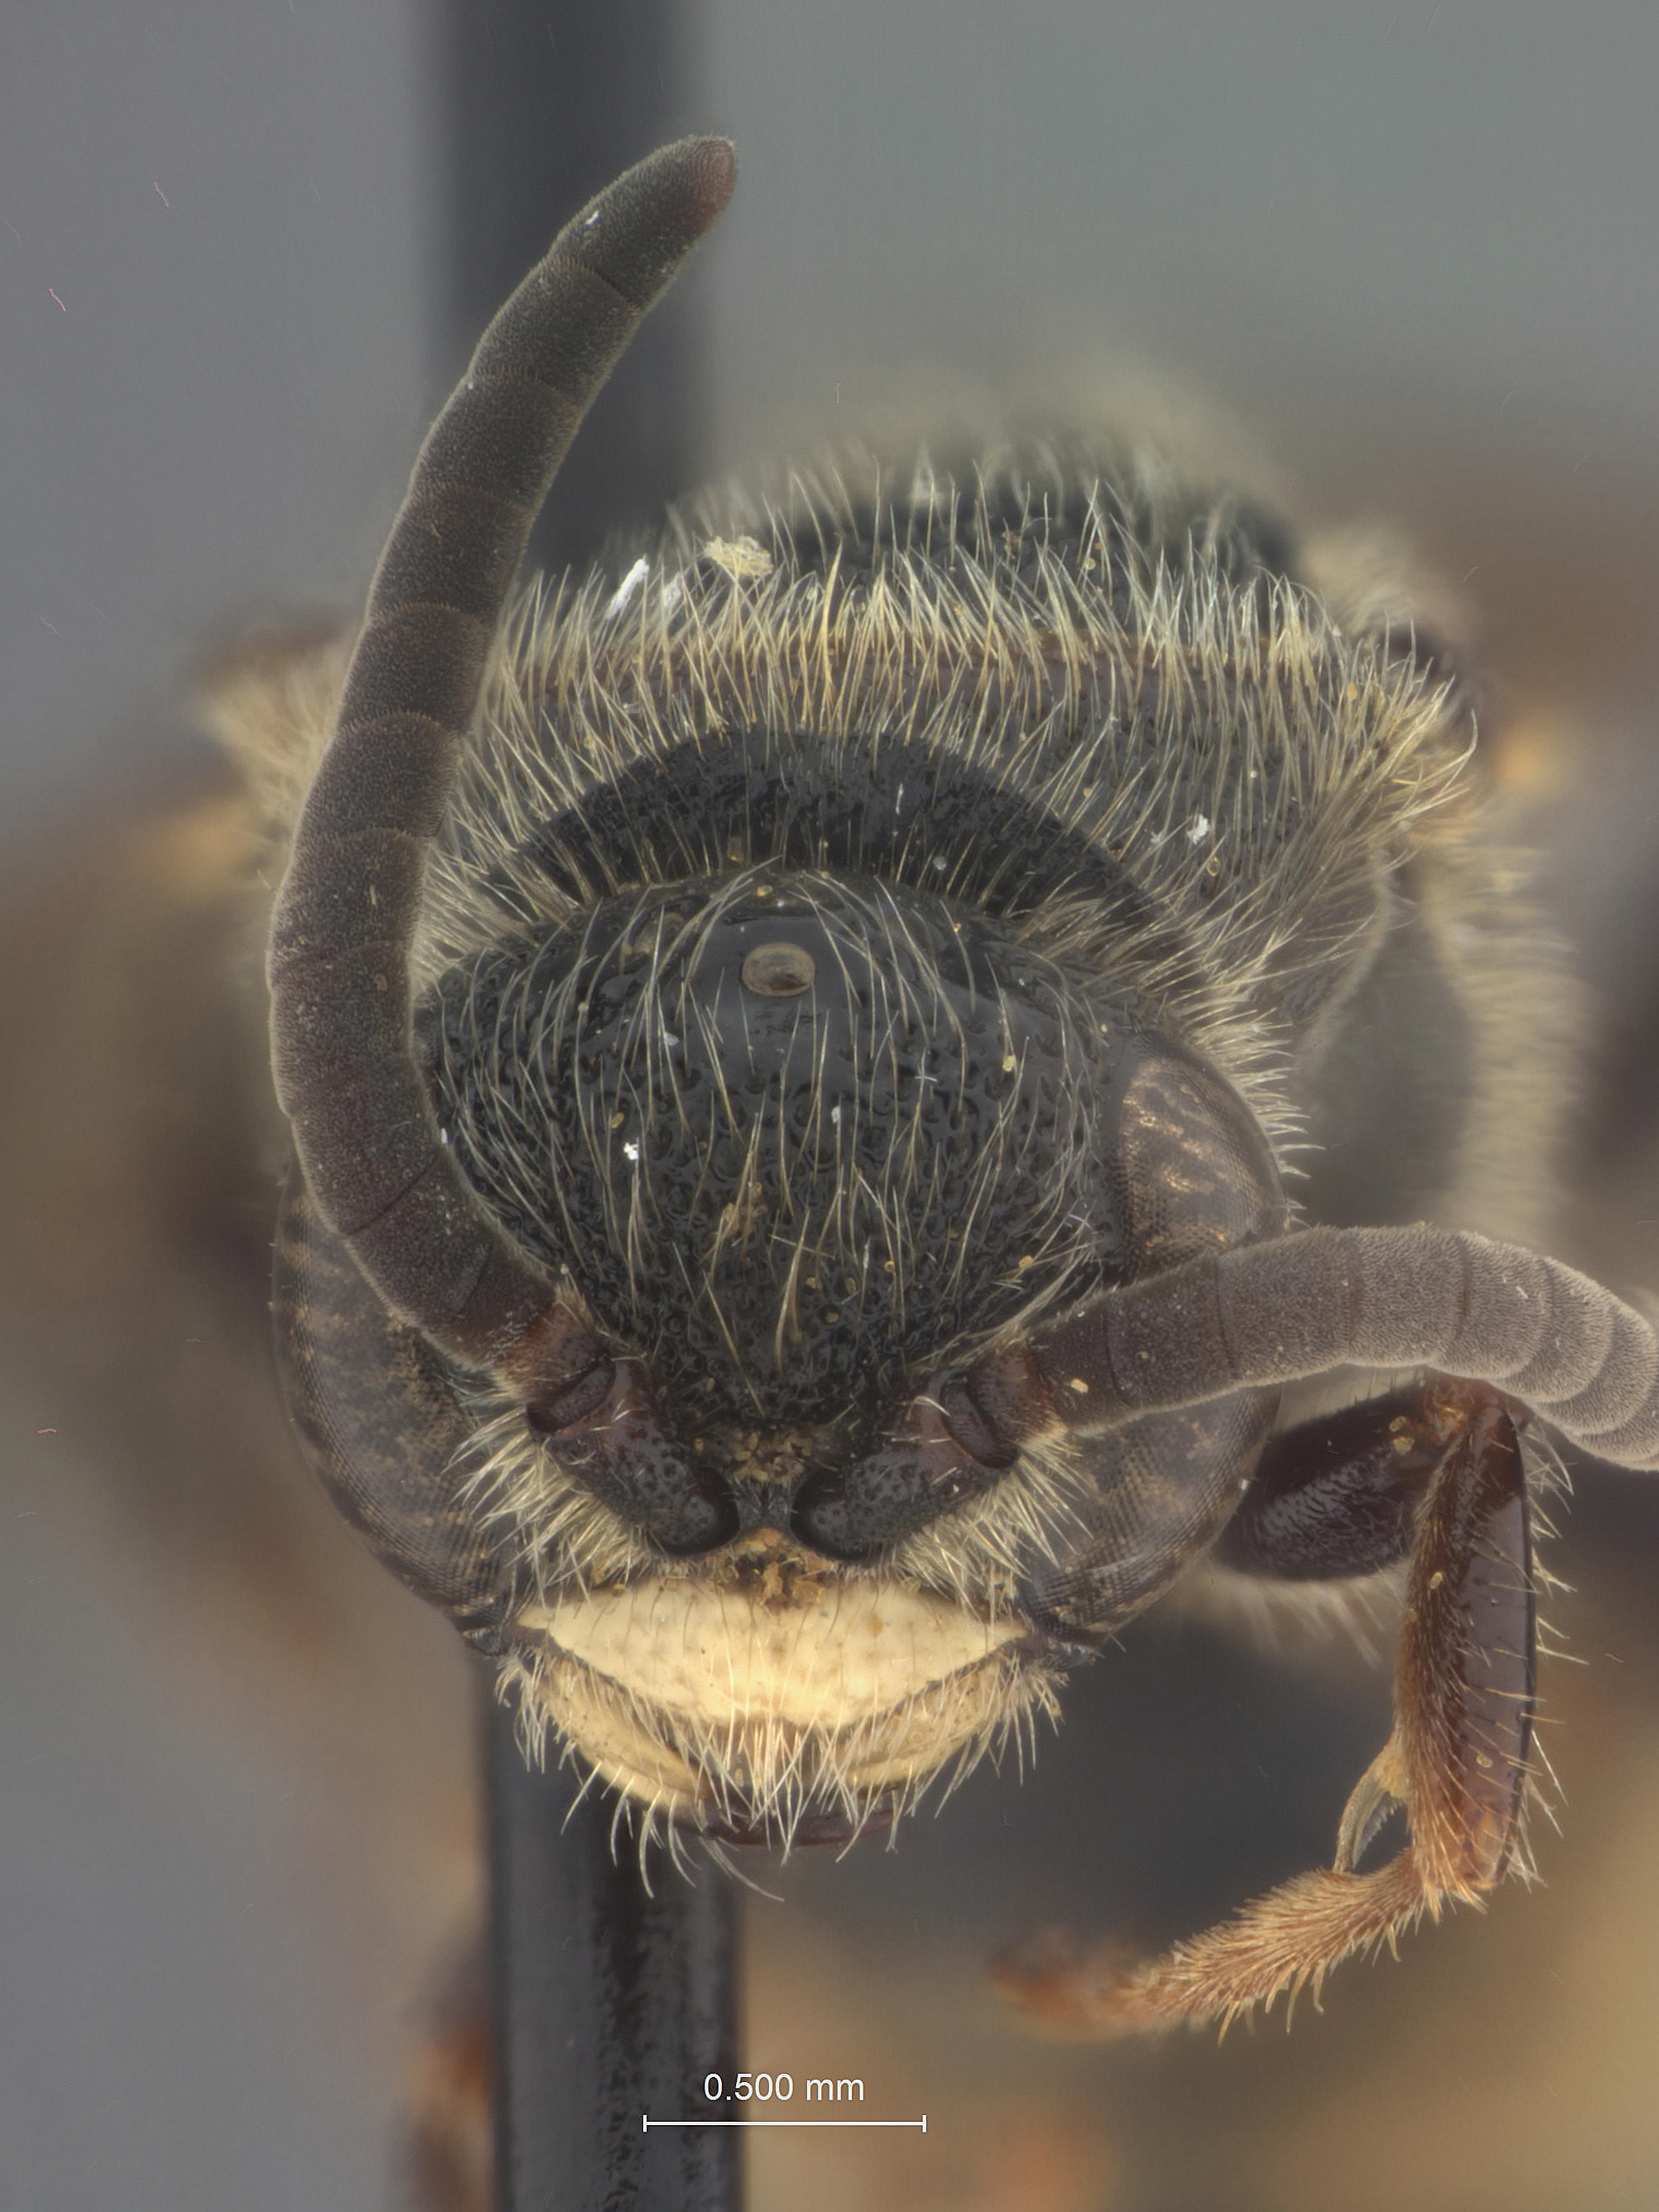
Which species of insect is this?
Partiphia hurdi
